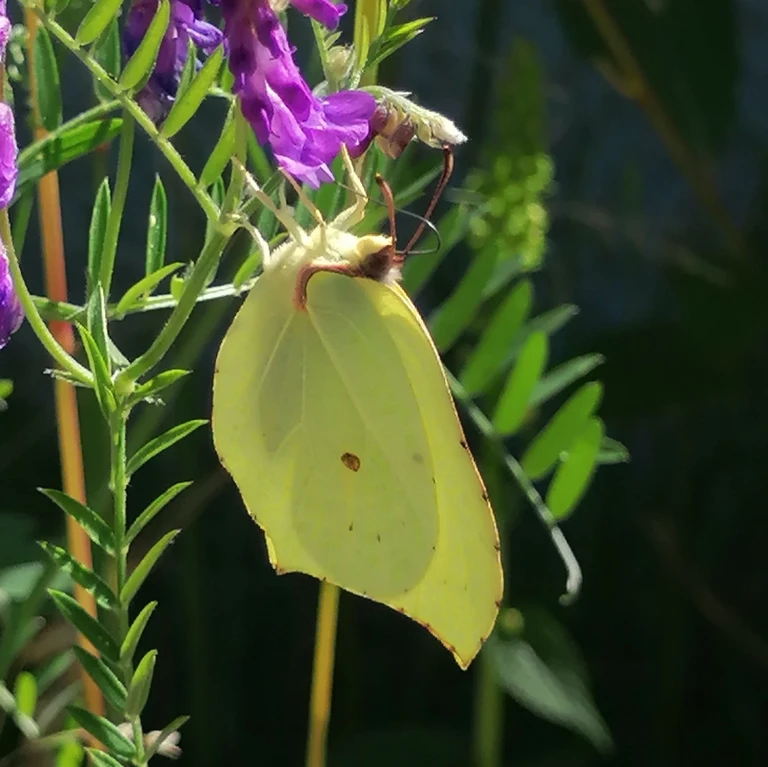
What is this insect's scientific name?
Gonepteryx rhamni
